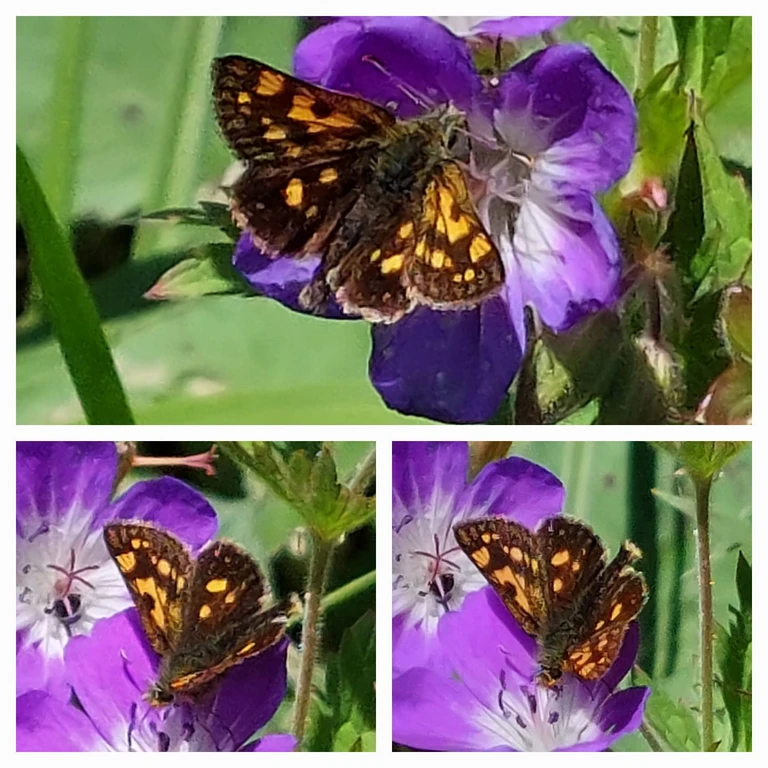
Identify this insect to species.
Carterocephalus palaemon
